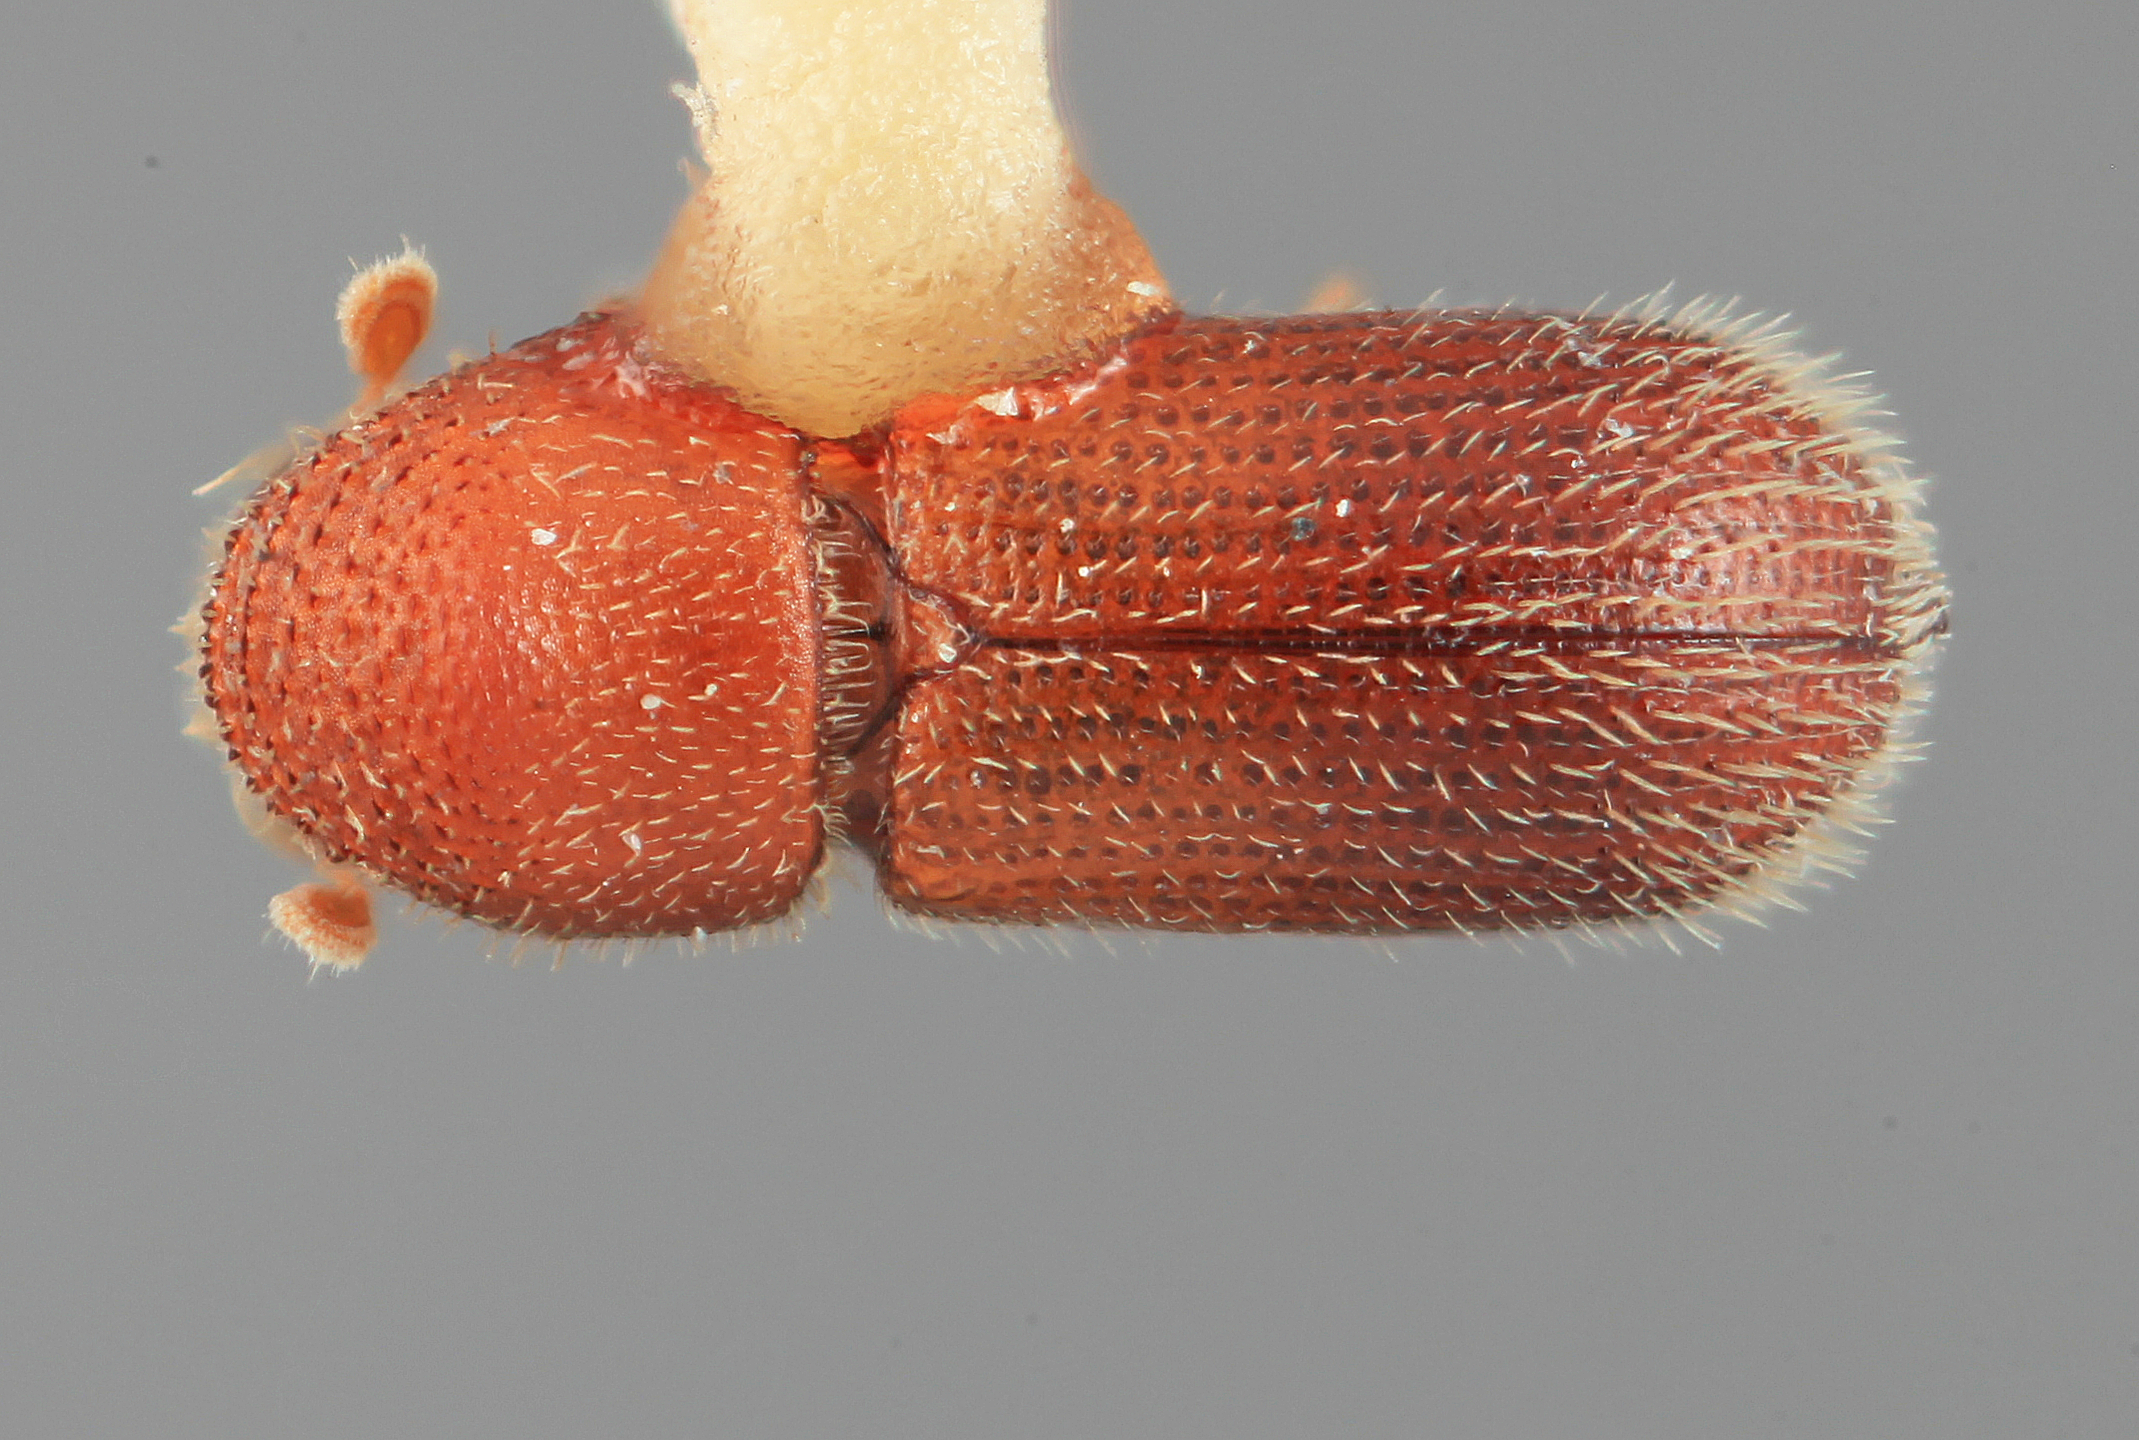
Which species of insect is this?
Micracis unicornis
